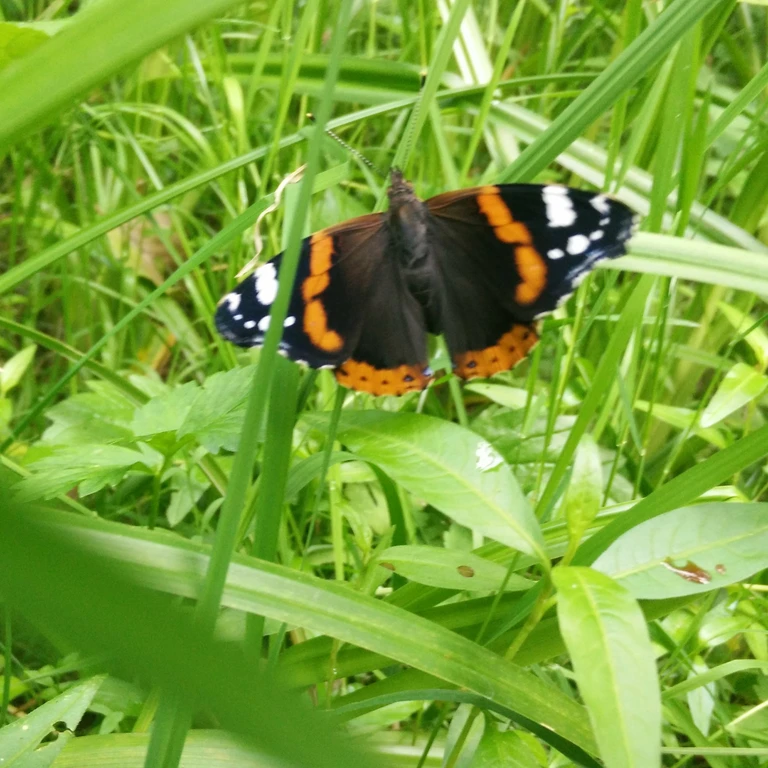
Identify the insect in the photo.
Vanessa atalanta
